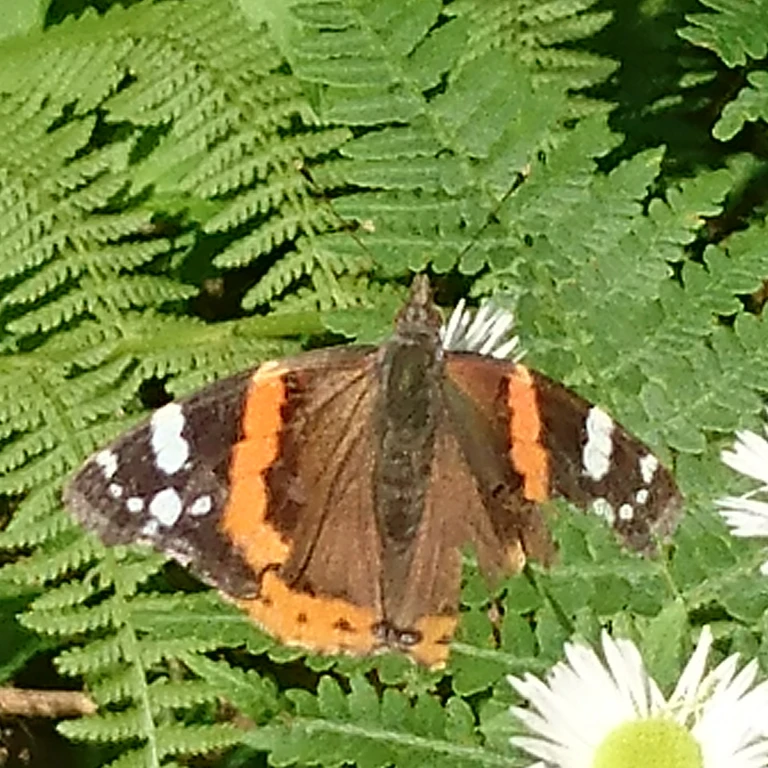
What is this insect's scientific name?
Vanessa atalanta
